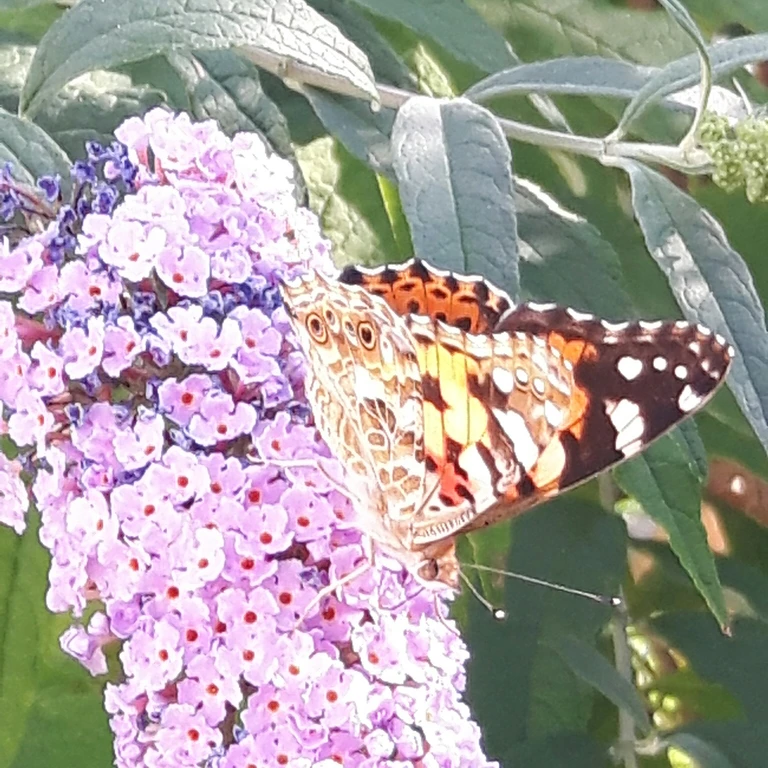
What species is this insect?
Vanessa cardui
